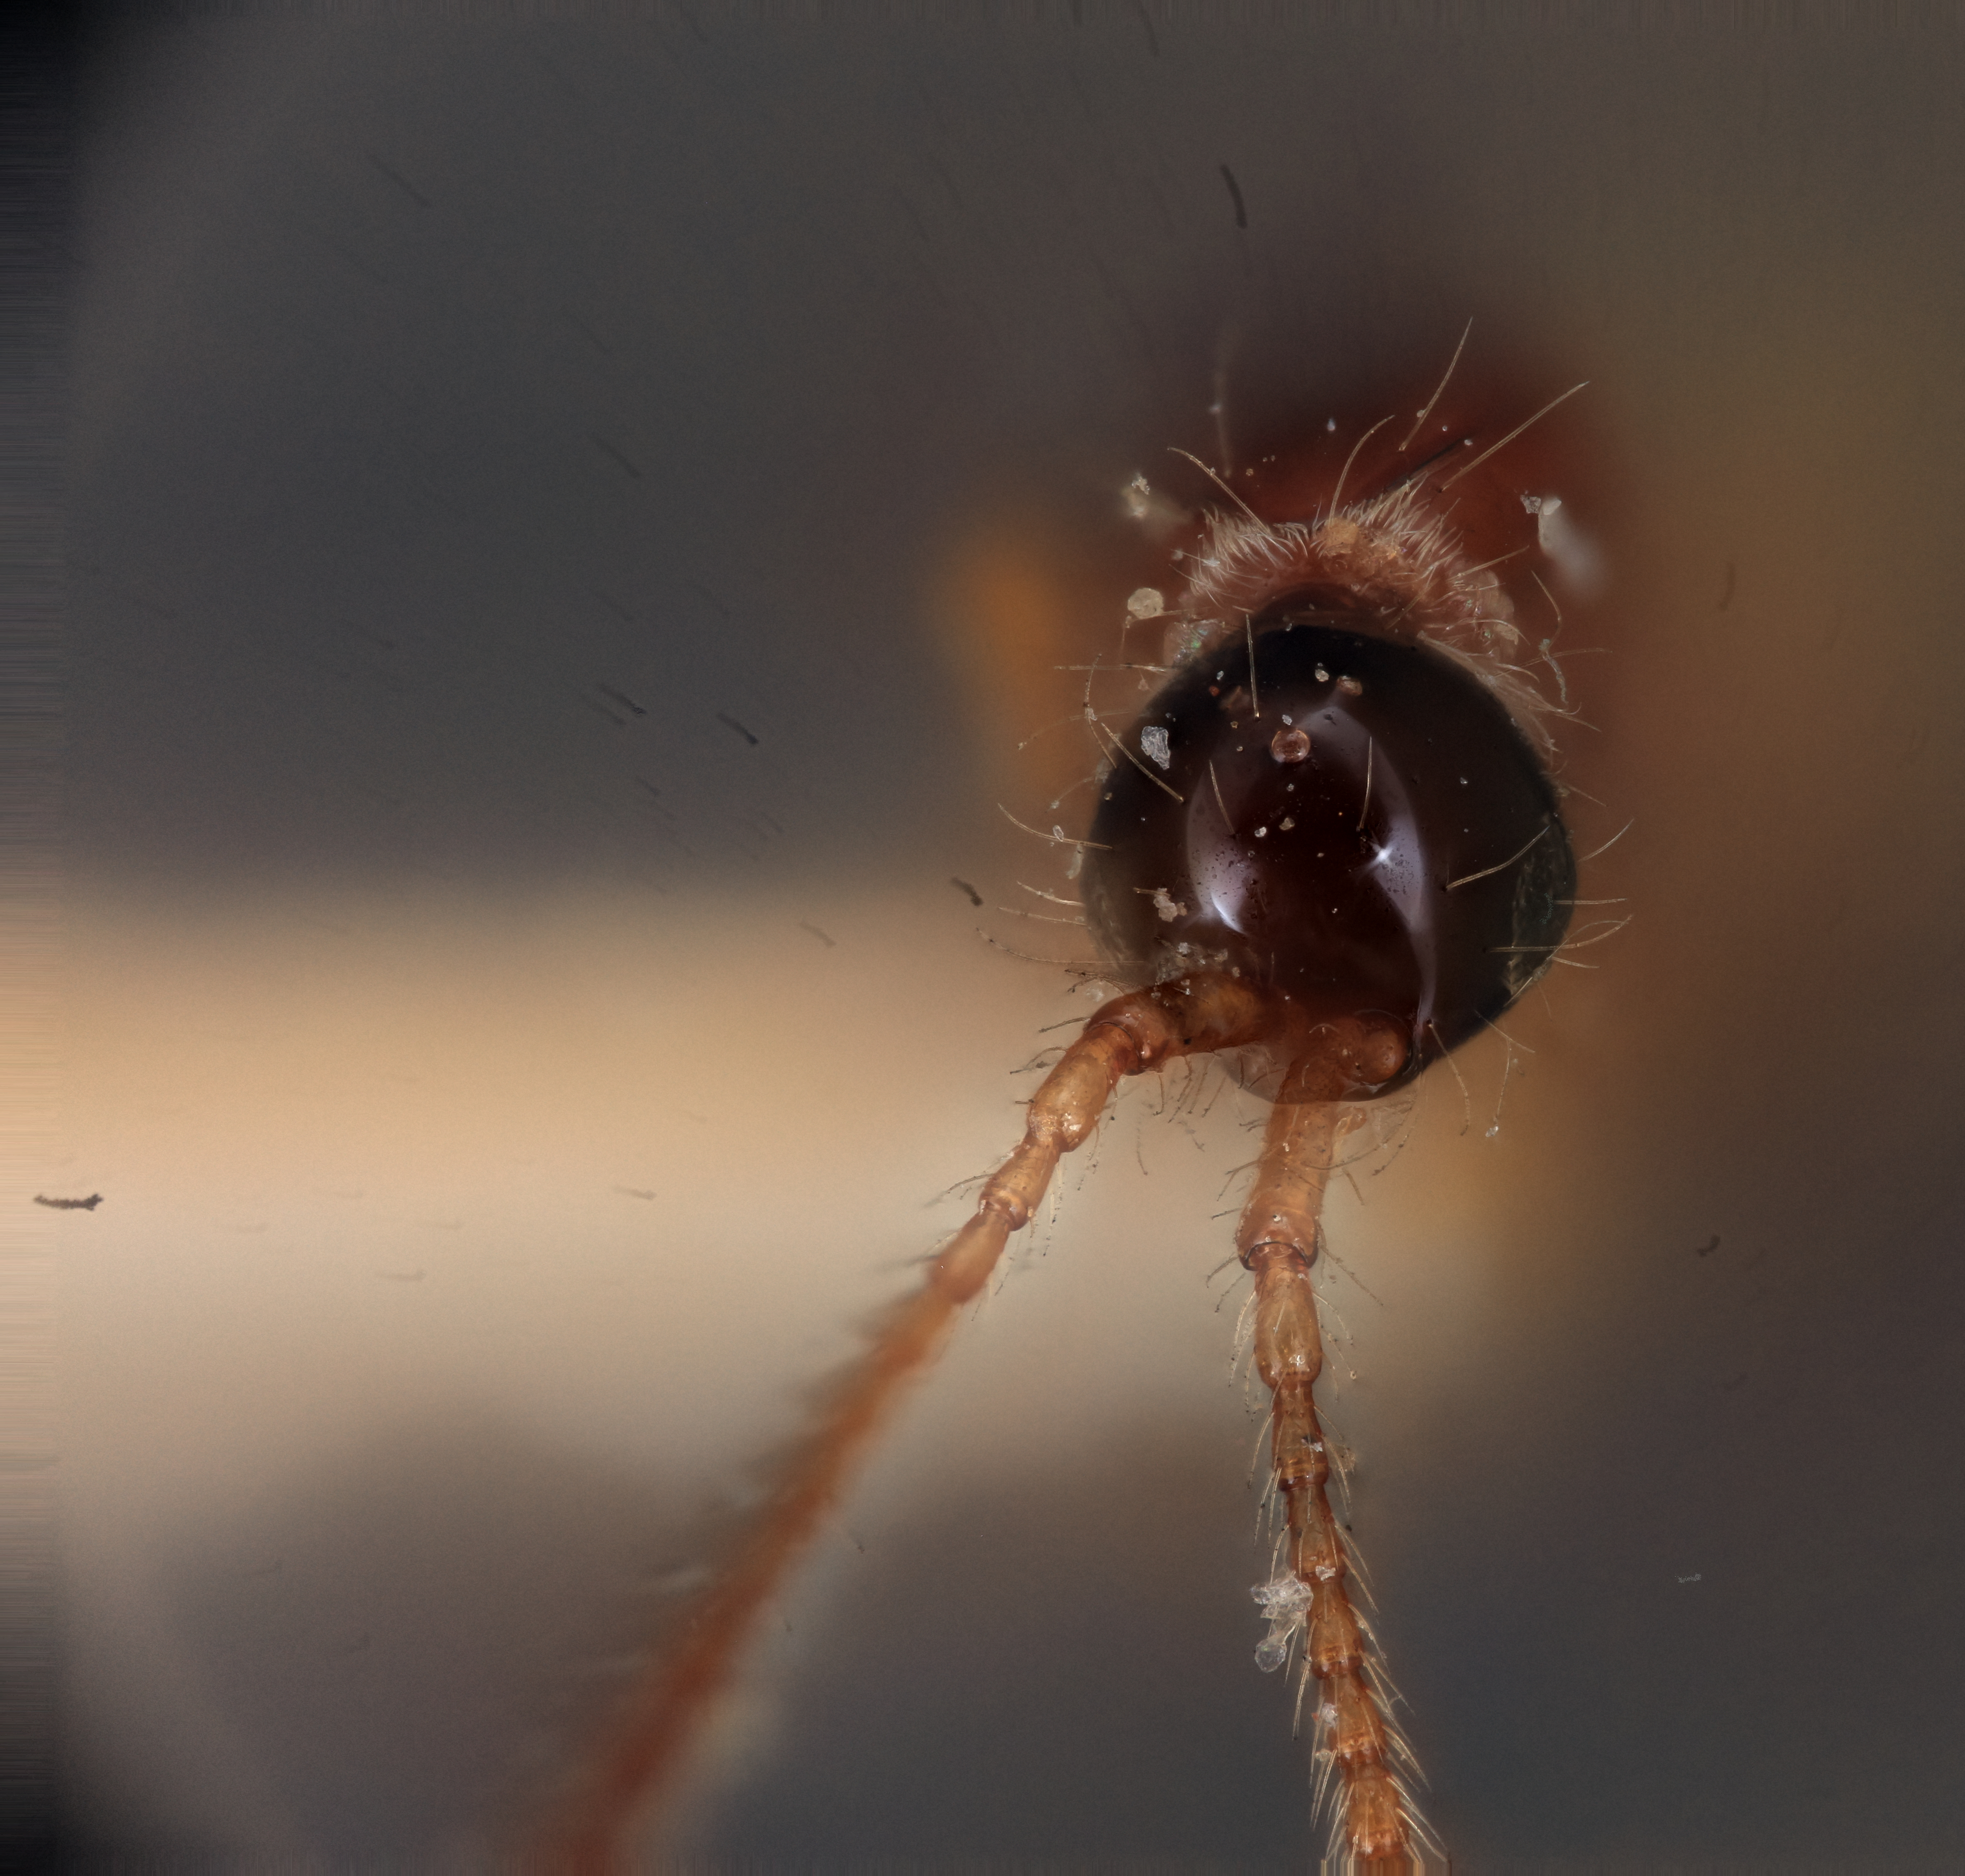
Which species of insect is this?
Phaenopria schwarzii
